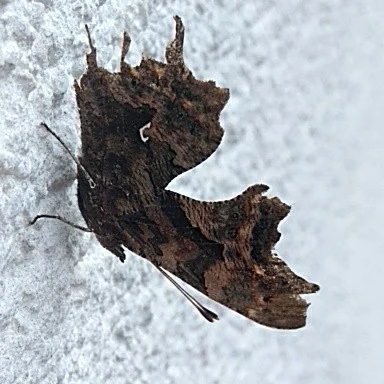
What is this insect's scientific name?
Polygonia c-album
